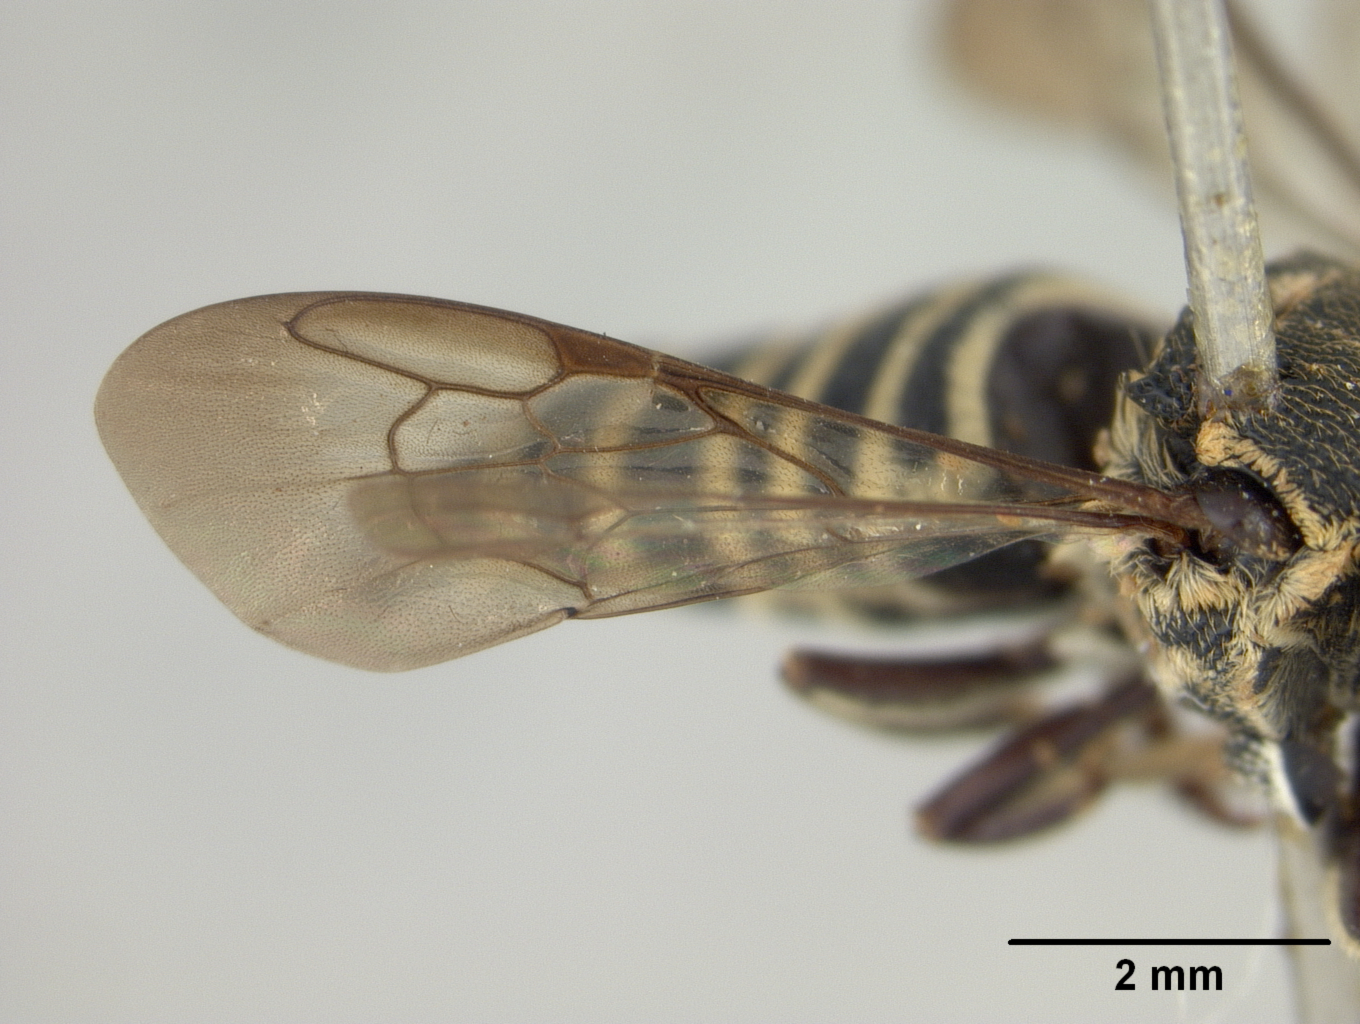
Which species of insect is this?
Coelioxys anaphyrma
